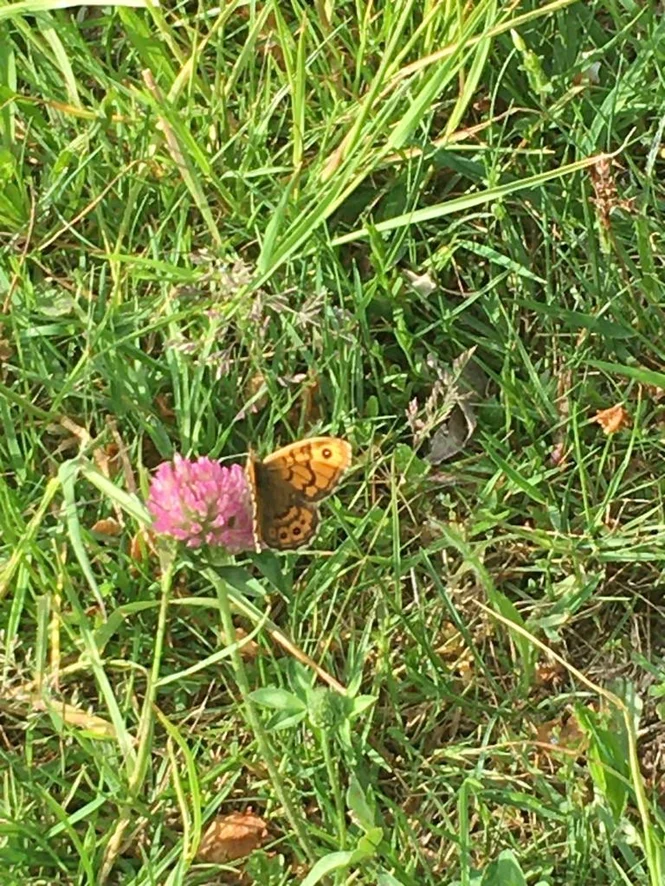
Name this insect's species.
Lasiommata megera (also Pararge megera)
